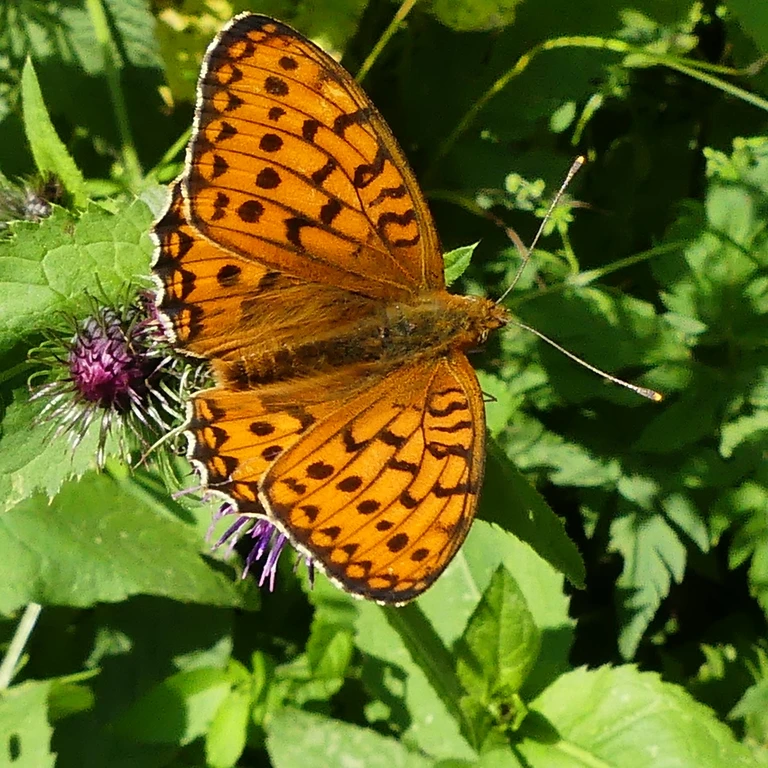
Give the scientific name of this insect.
Speyeria aglaja
